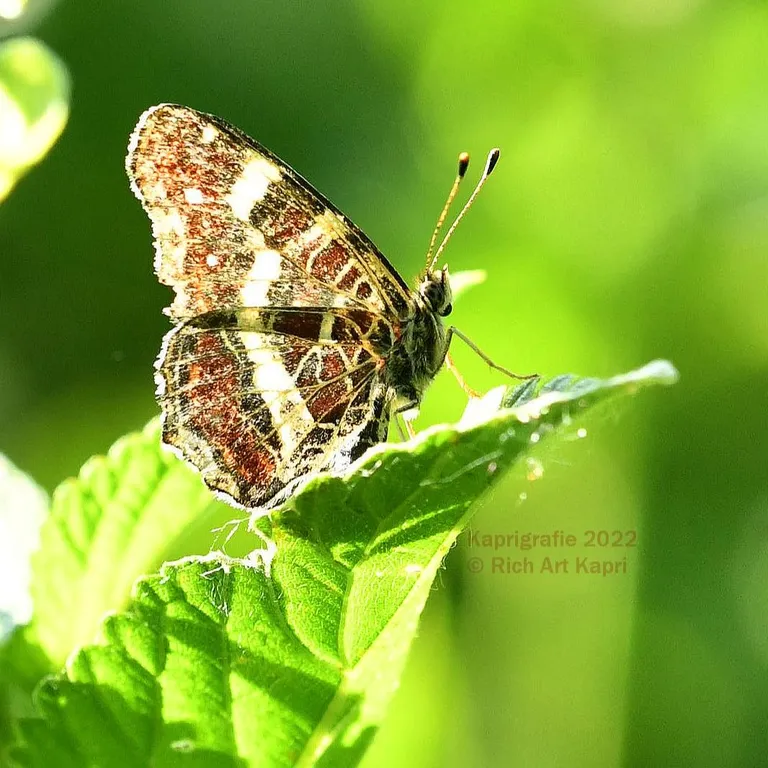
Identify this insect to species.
Araschnia levana
